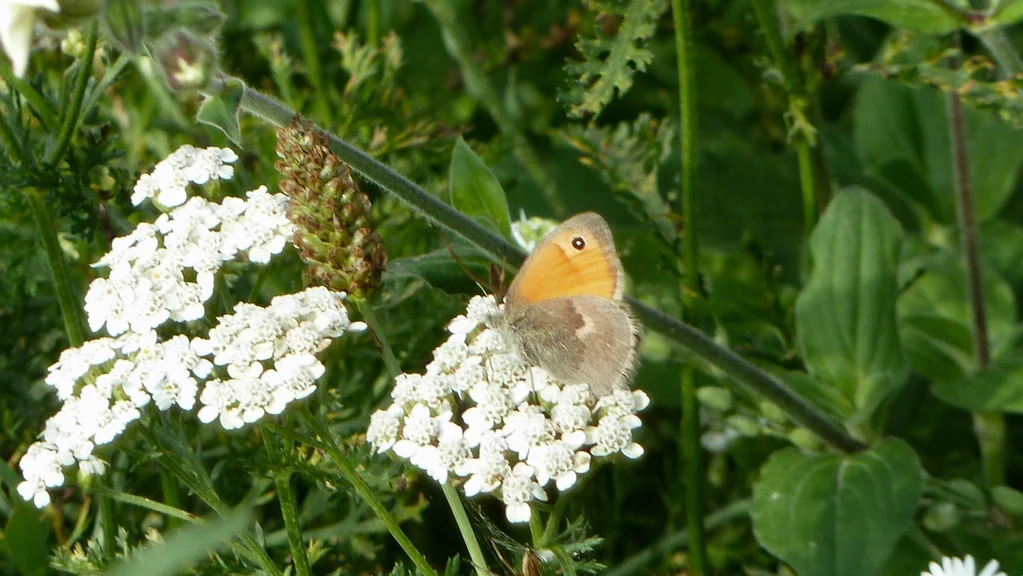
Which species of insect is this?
Coenonympha pamphilus
